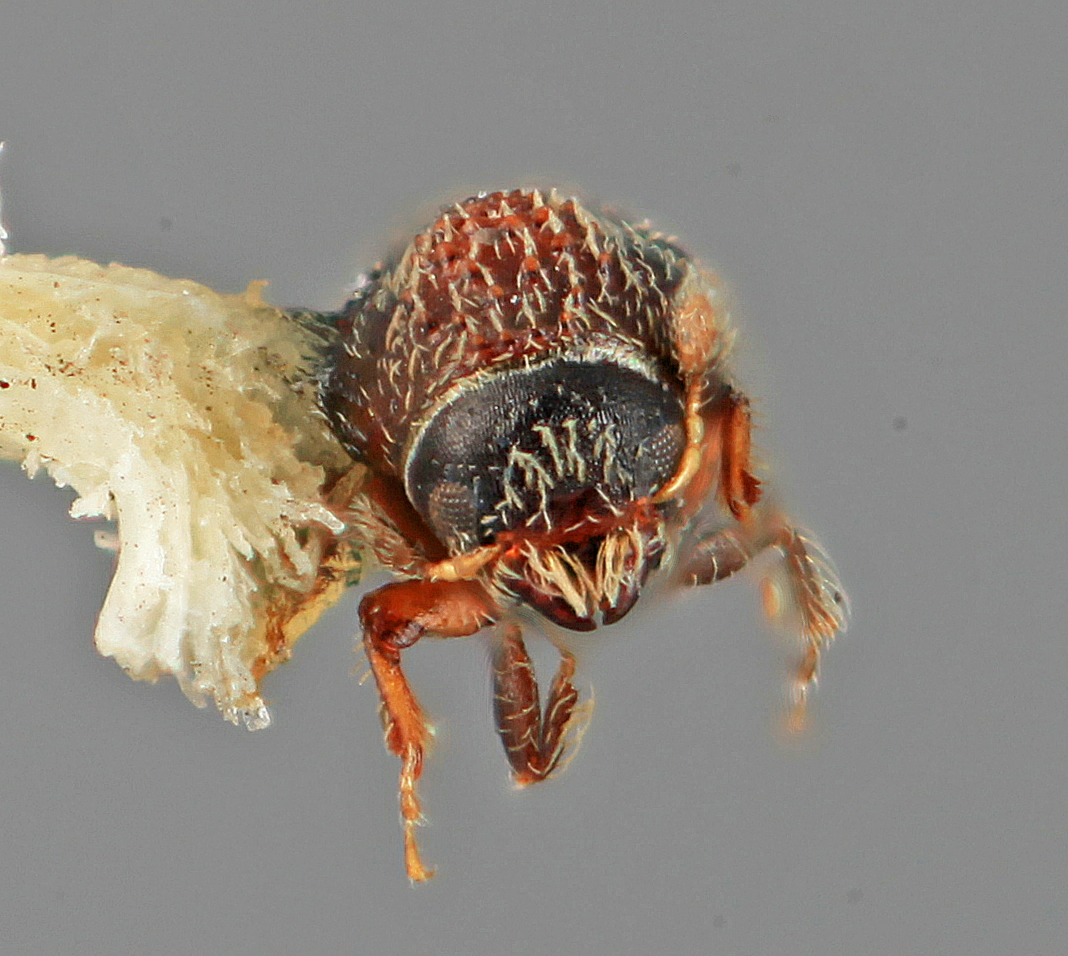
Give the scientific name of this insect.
Pseudothysanoes coracinus
